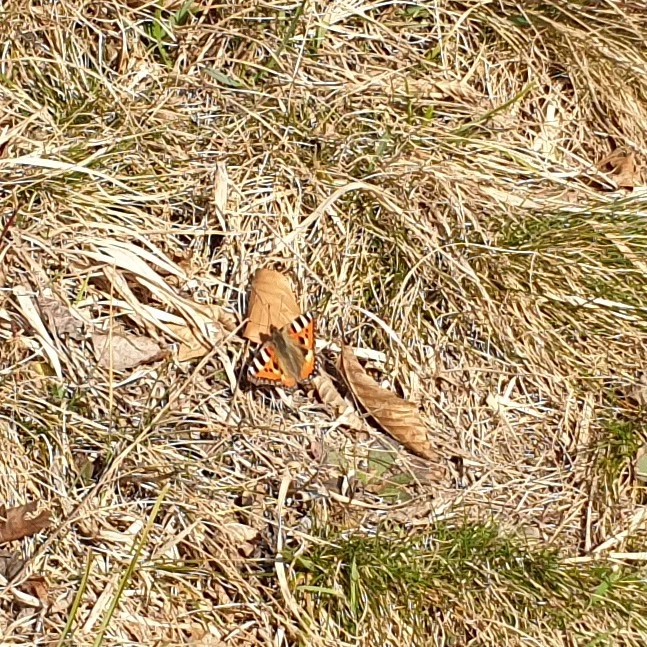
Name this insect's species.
Aglais urticae
